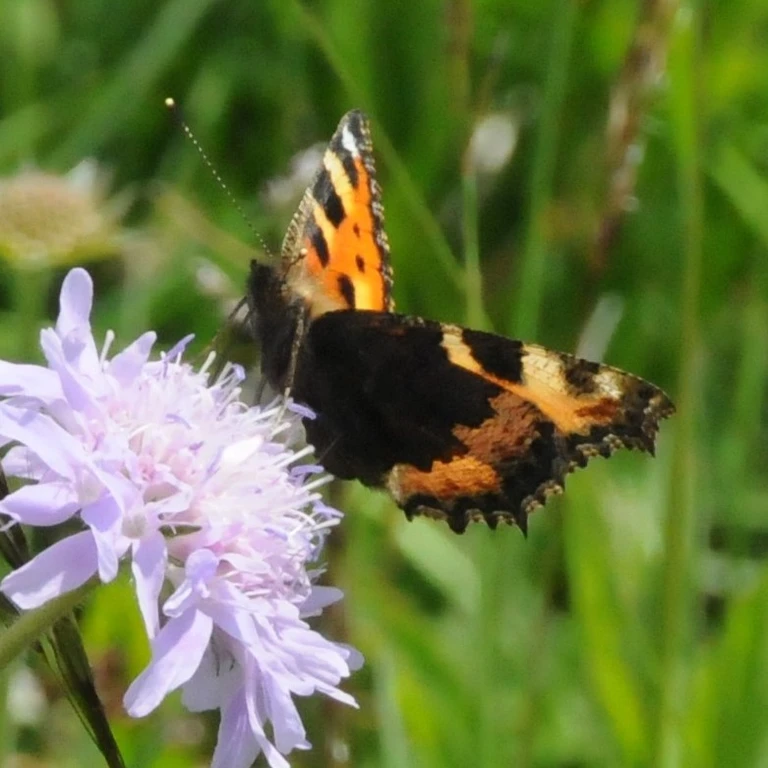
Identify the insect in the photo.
Aglais urticae
